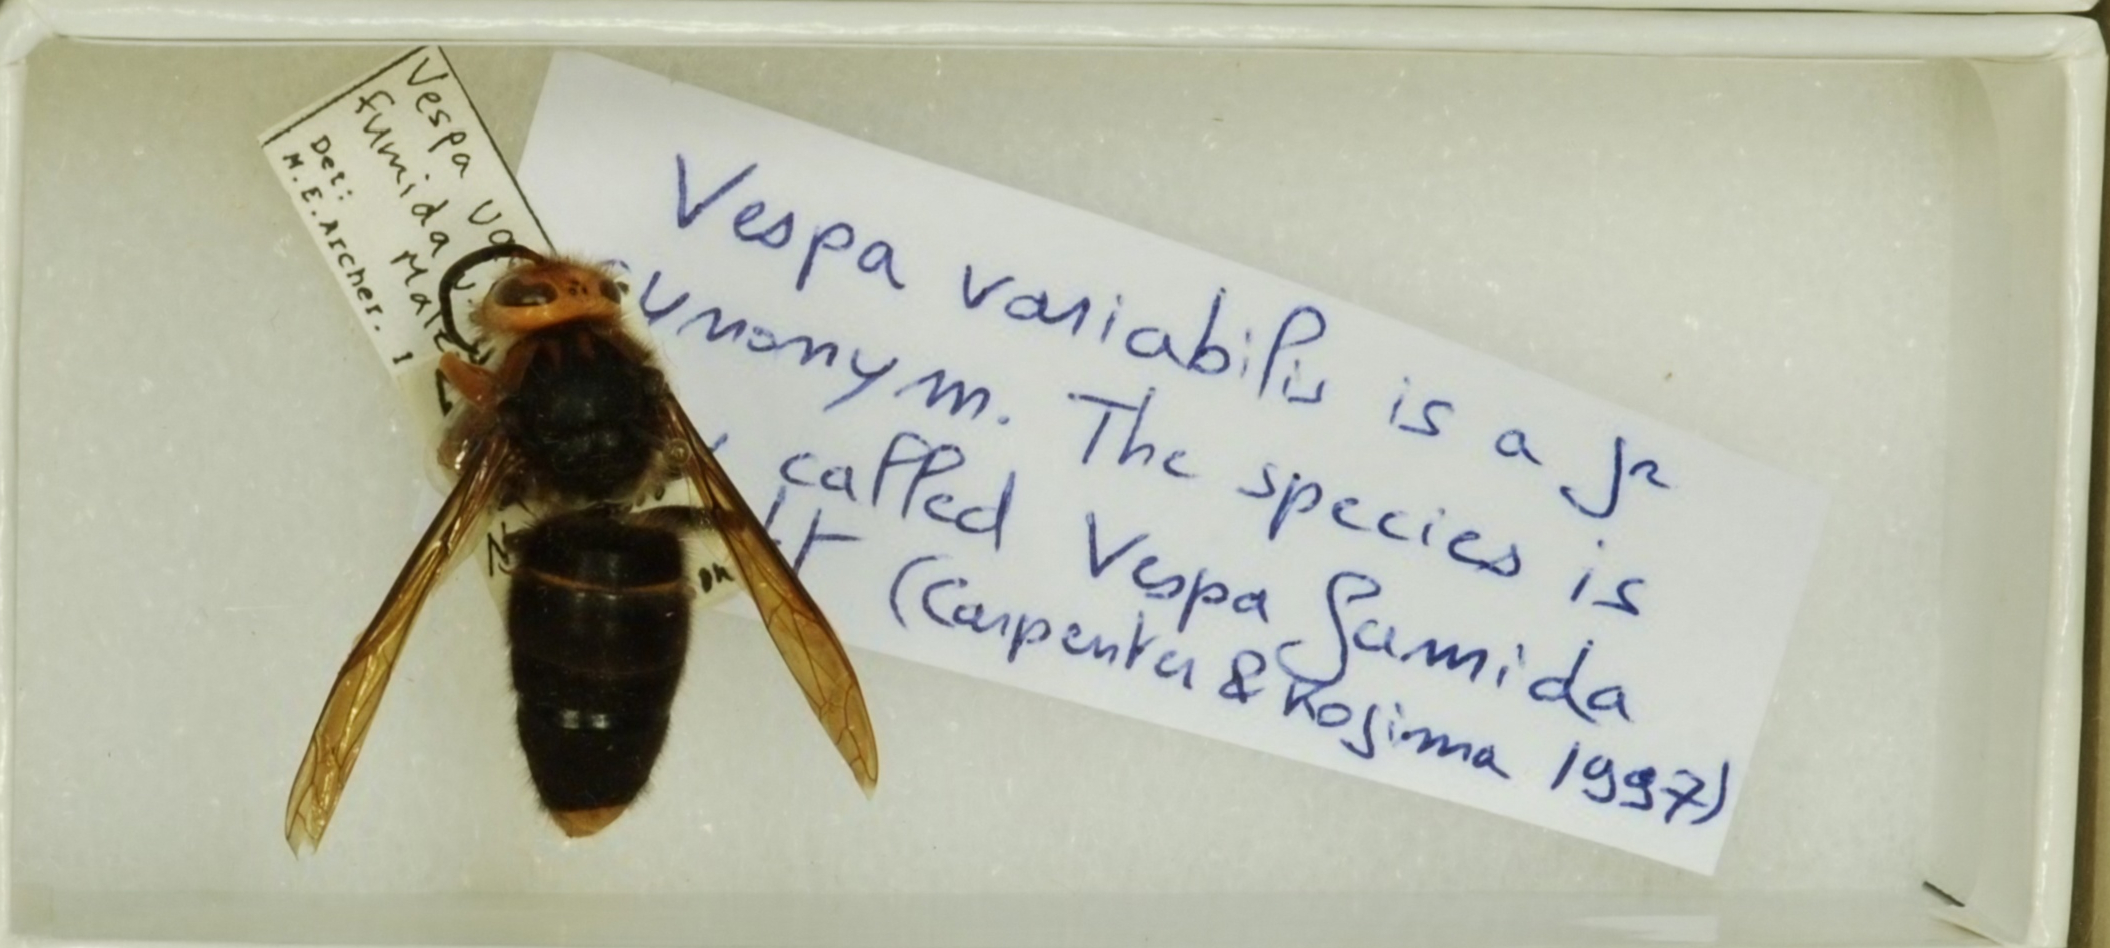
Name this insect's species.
Vespa fumida
